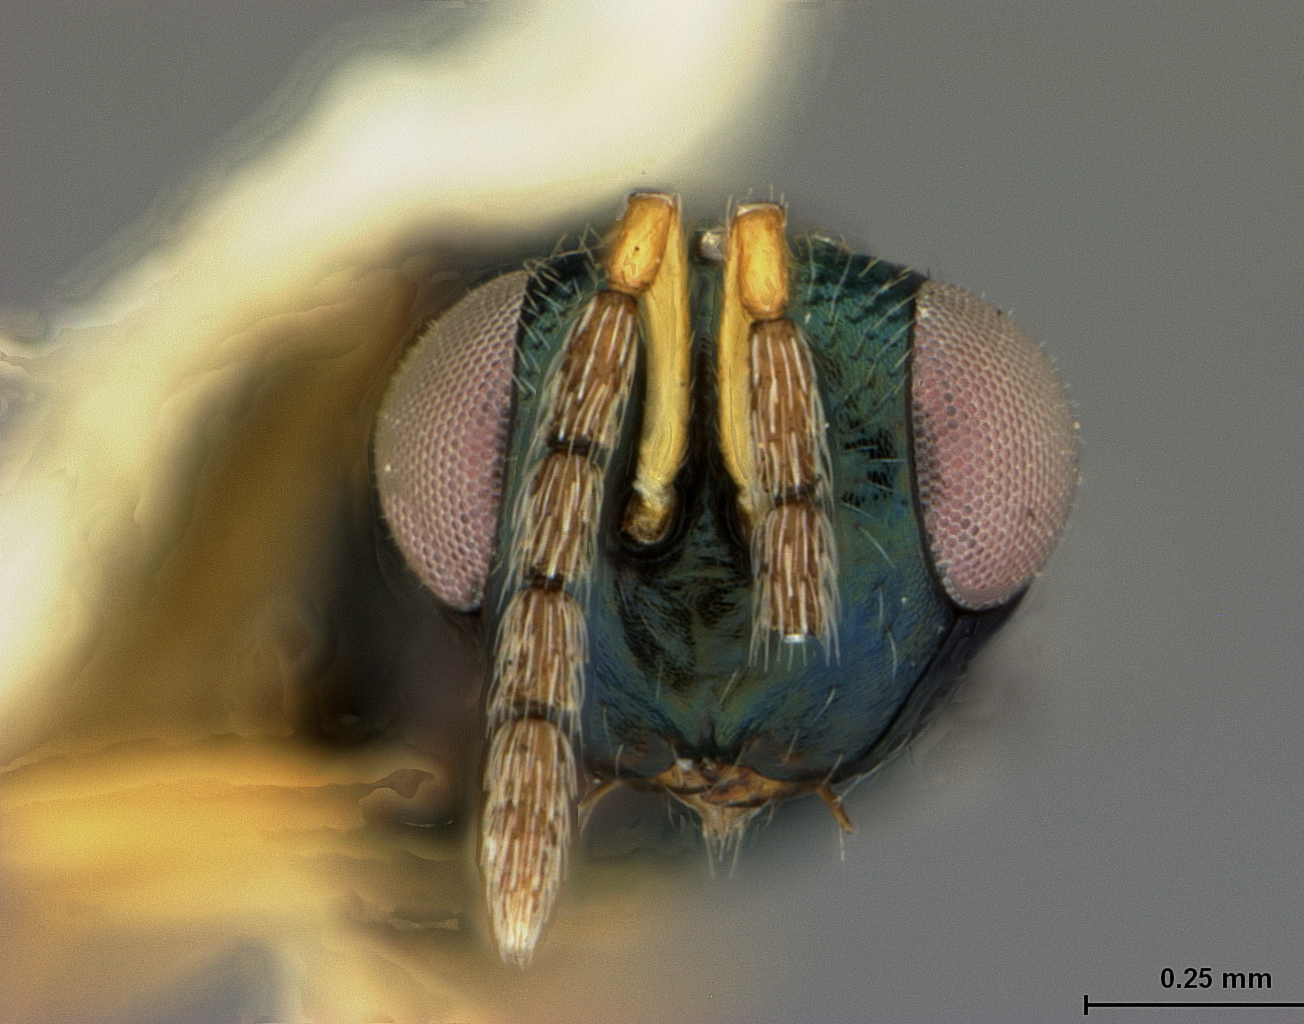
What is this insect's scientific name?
Tetrastichus philippinensis
